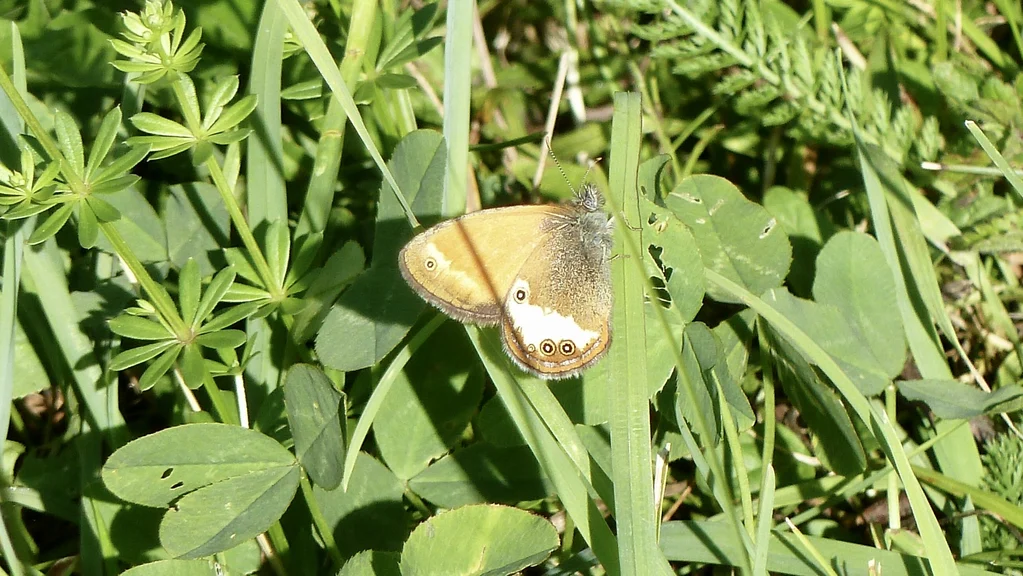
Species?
Coenonympha arcania
